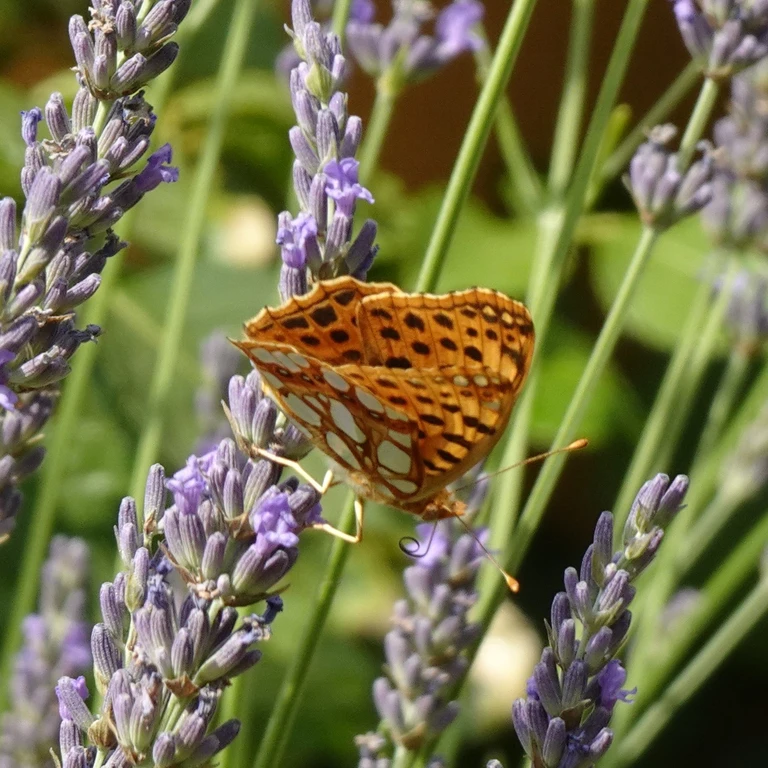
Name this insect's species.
Issoria lathonia
